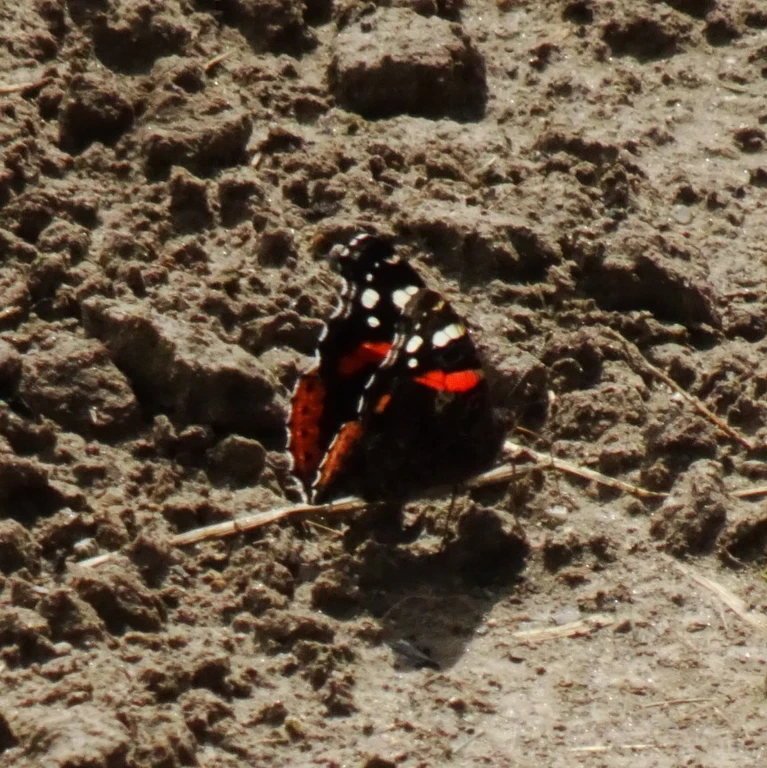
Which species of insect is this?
Vanessa atalanta
